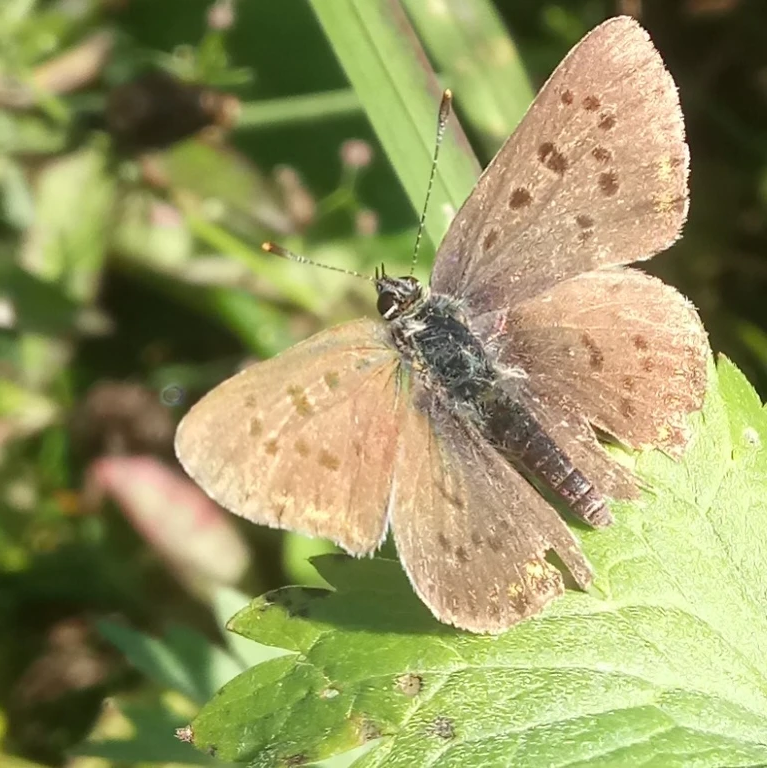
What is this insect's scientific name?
Lycaena tityrus (also Loweia tityrus)
